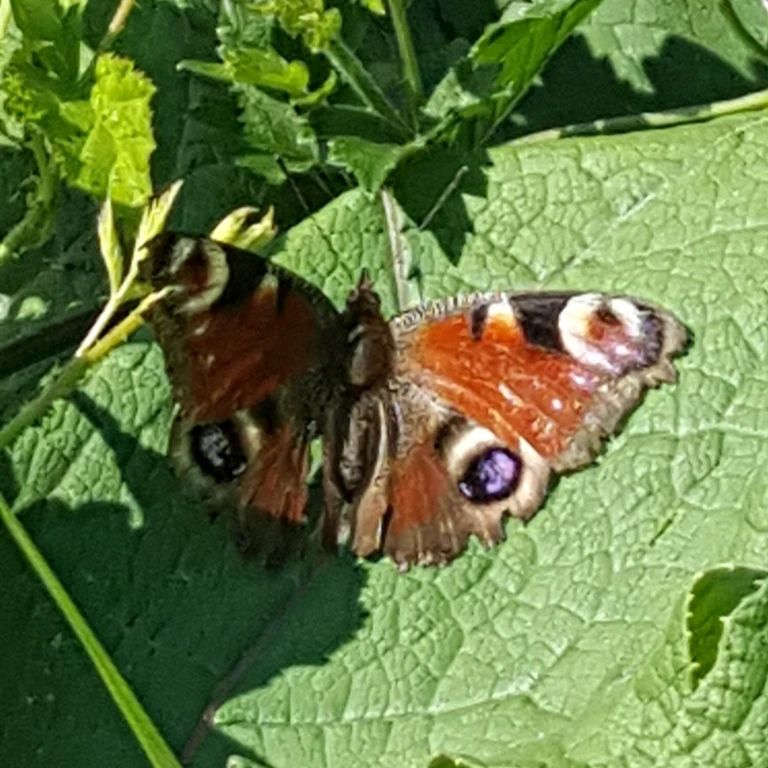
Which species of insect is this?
Aglais io
